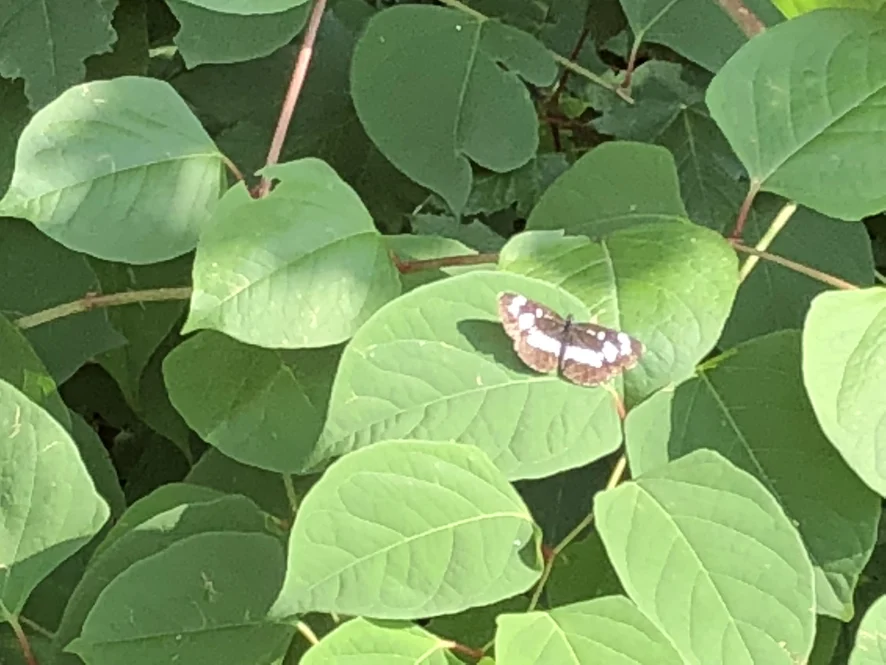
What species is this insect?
Neptis rivularis
